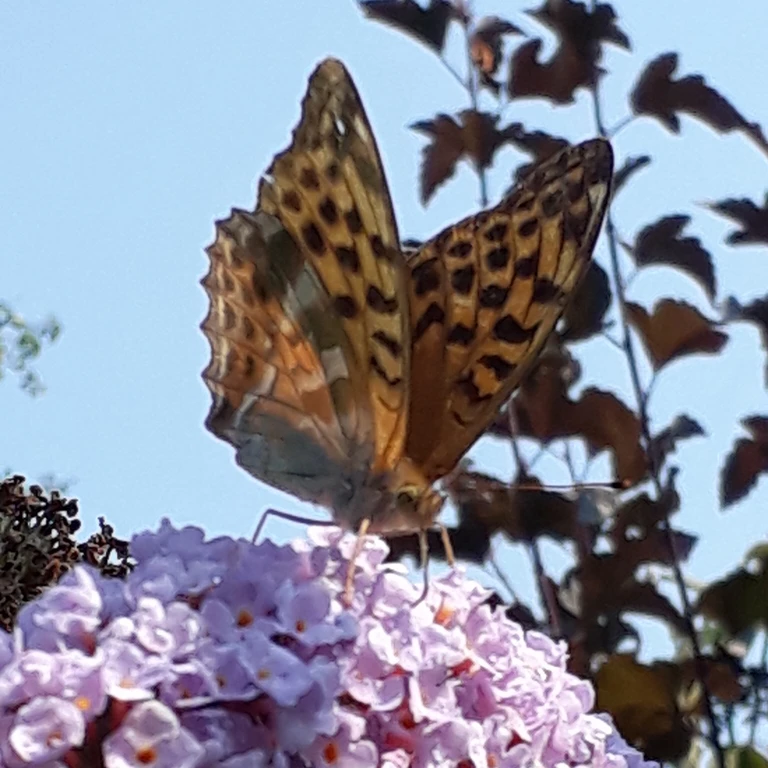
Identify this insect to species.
Argynnis paphia
